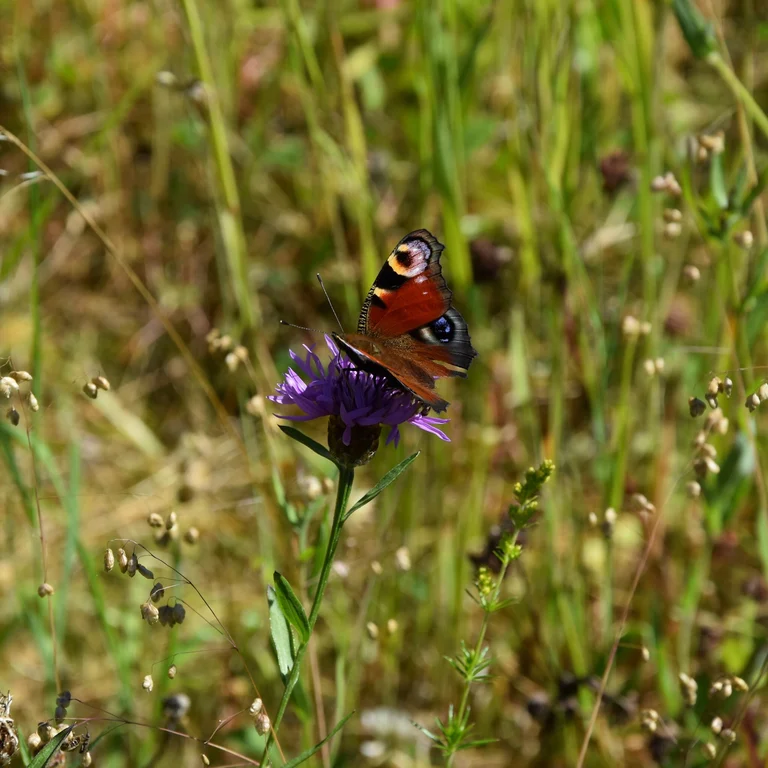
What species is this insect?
Aglais io
